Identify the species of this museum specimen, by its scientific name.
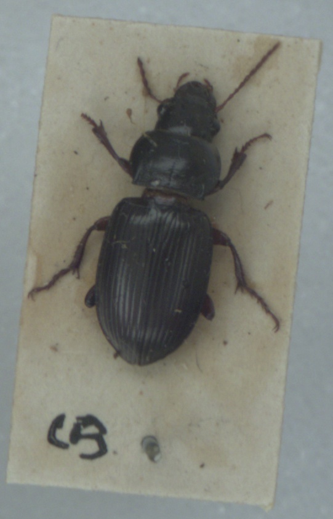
Amara aulica
